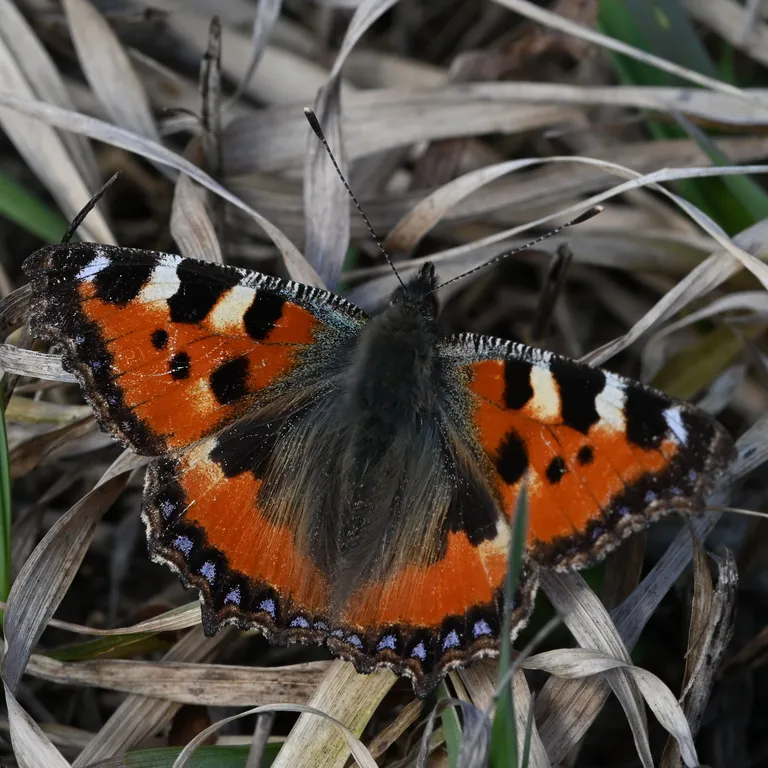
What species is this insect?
Aglais urticae
